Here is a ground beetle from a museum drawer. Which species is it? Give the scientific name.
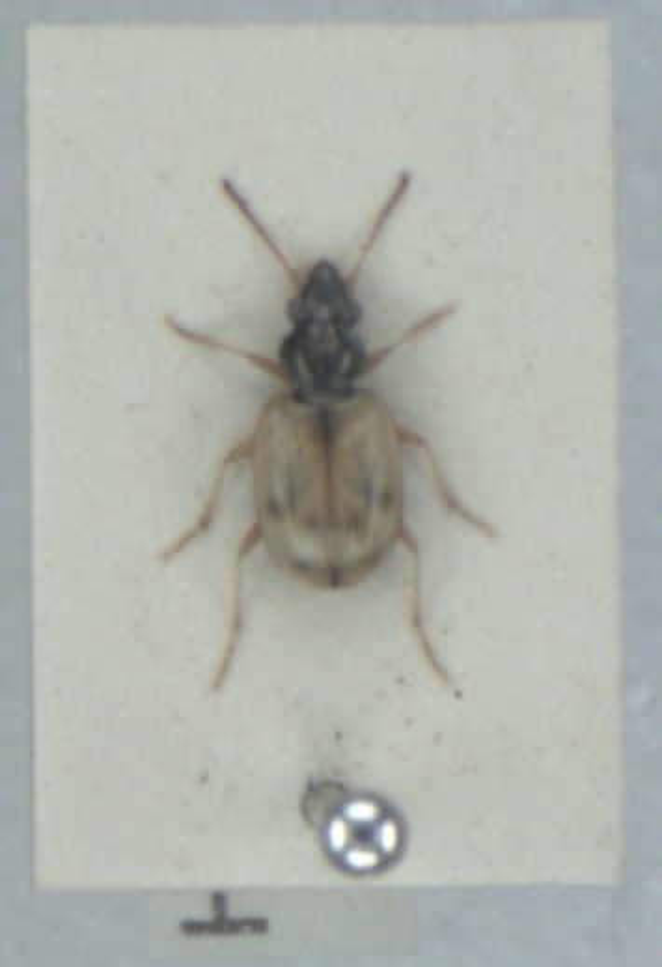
Bembidion pallidipenne
